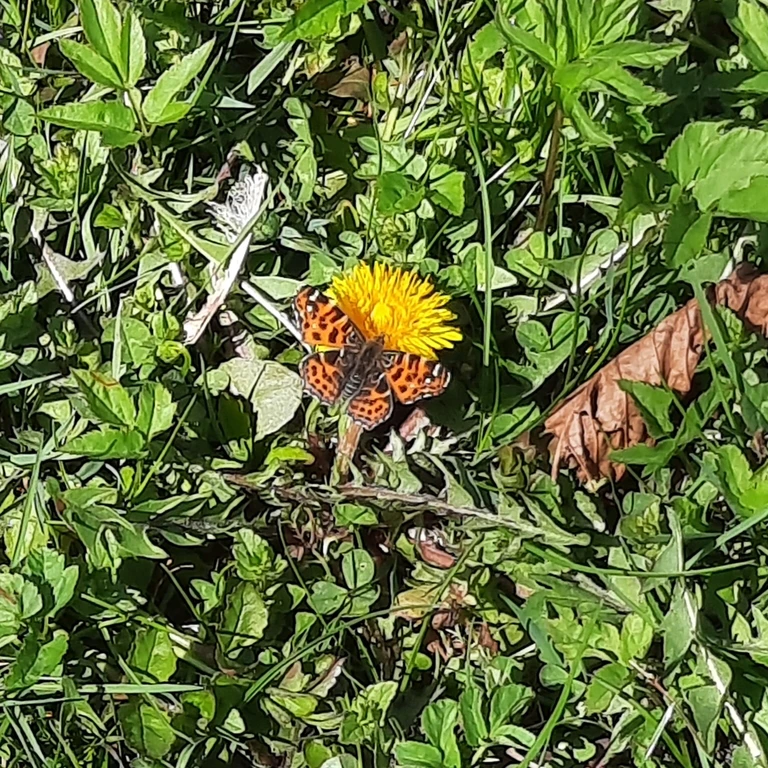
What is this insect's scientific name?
Araschnia levana
